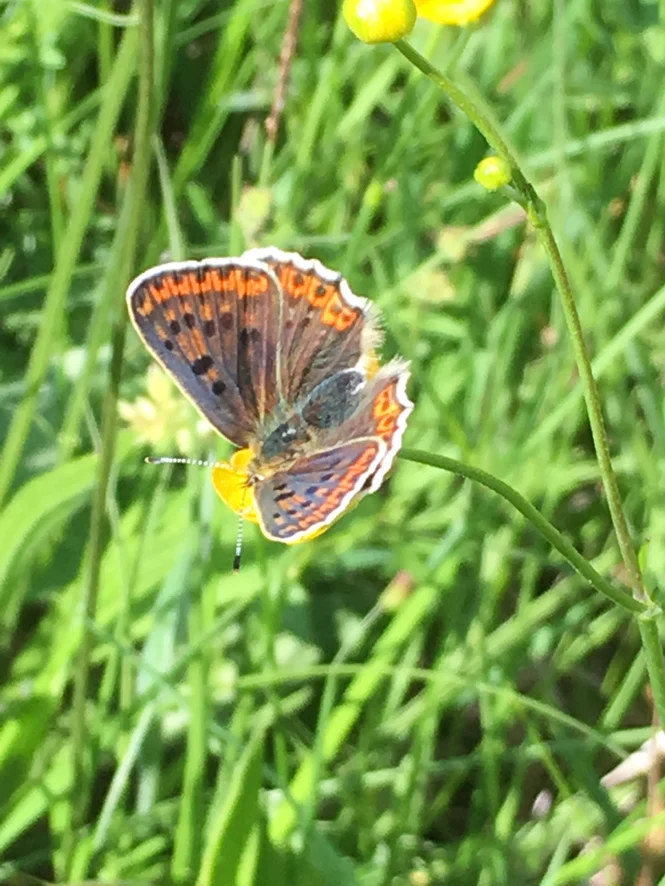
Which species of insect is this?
Lycaena tityrus (also Loweia tityrus)
